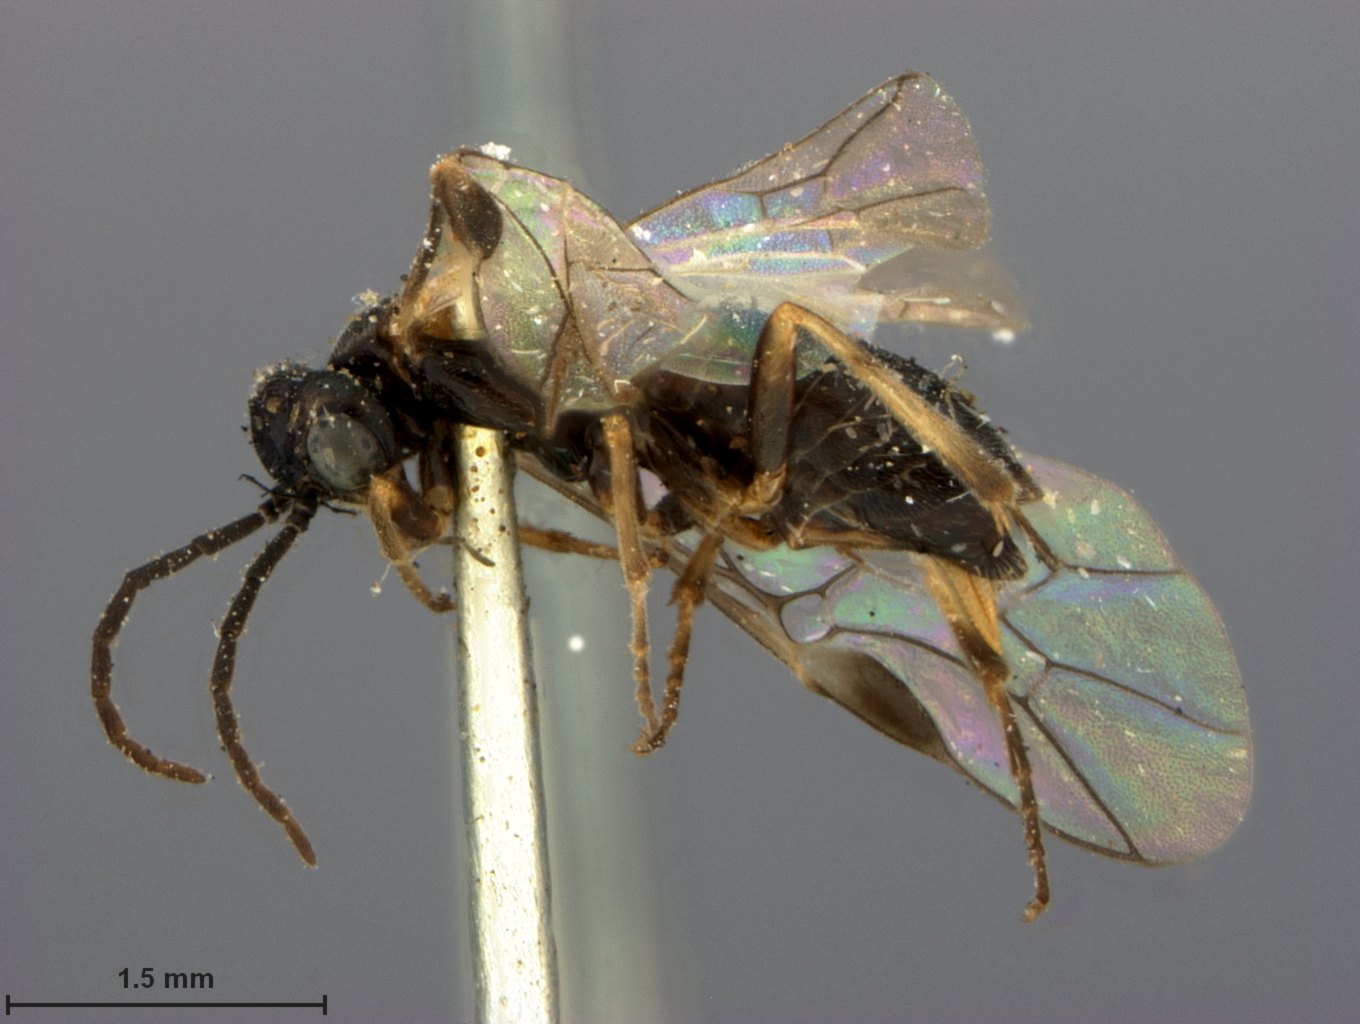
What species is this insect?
Euura insularis
